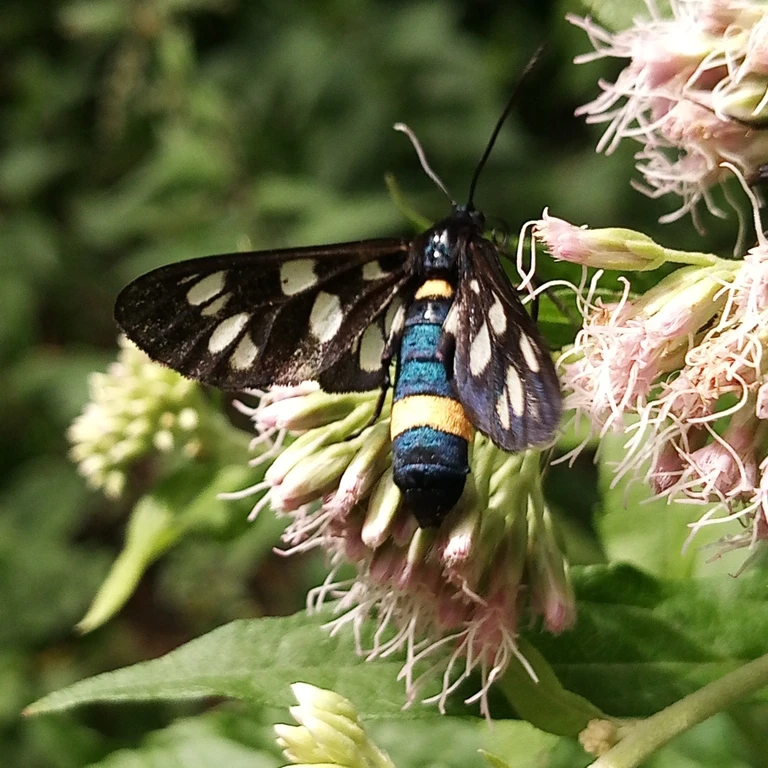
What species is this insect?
Amata phegea
